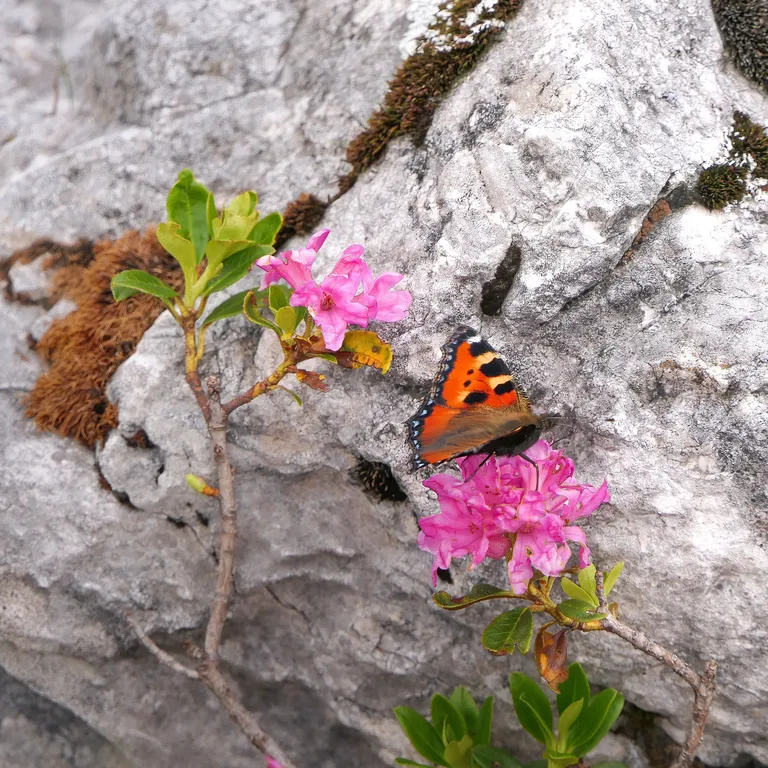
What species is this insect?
Aglais urticae
